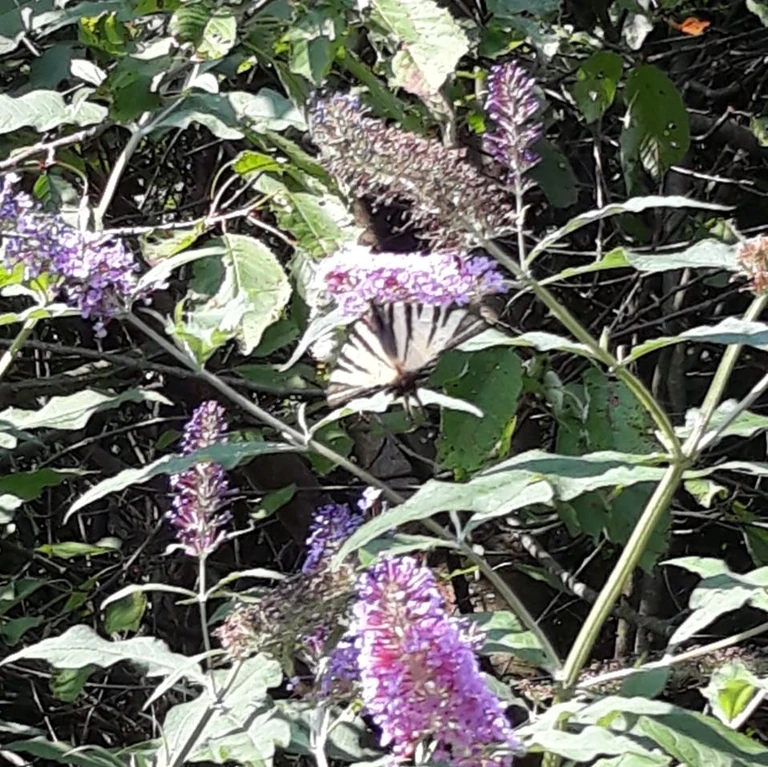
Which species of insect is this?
Iphiclides podalirius
